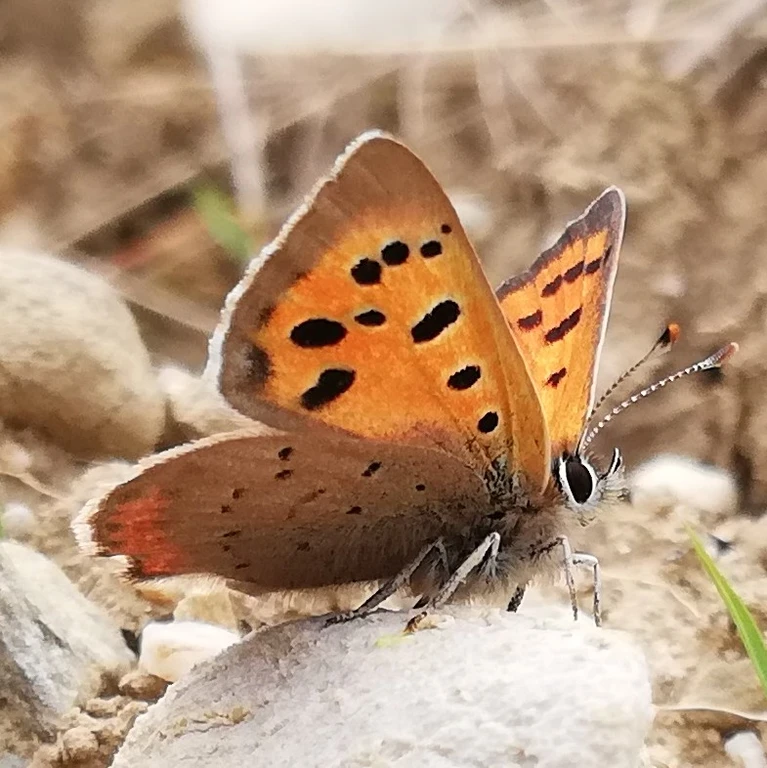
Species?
Lycaena phlaeas
